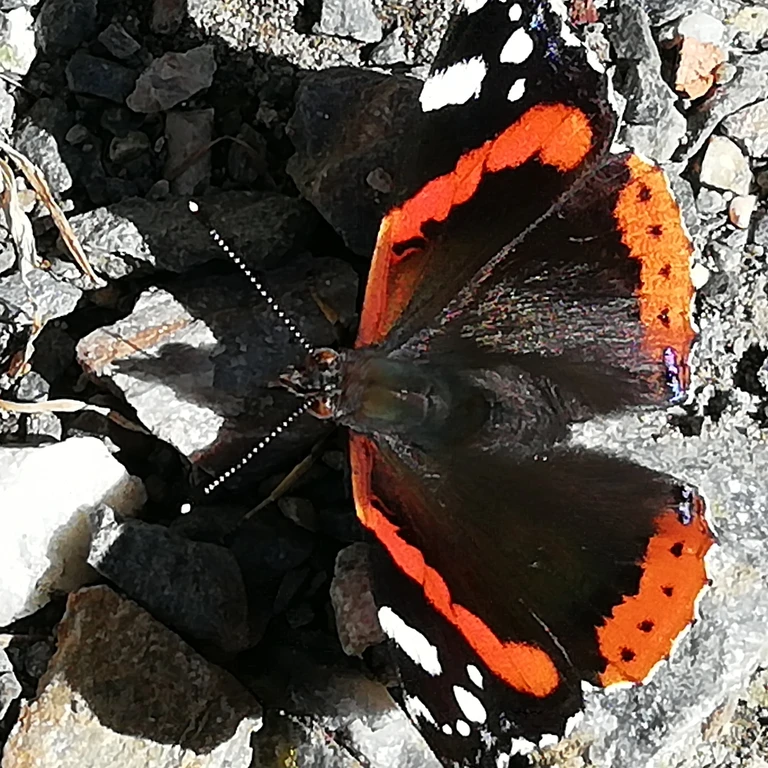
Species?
Vanessa atalanta
